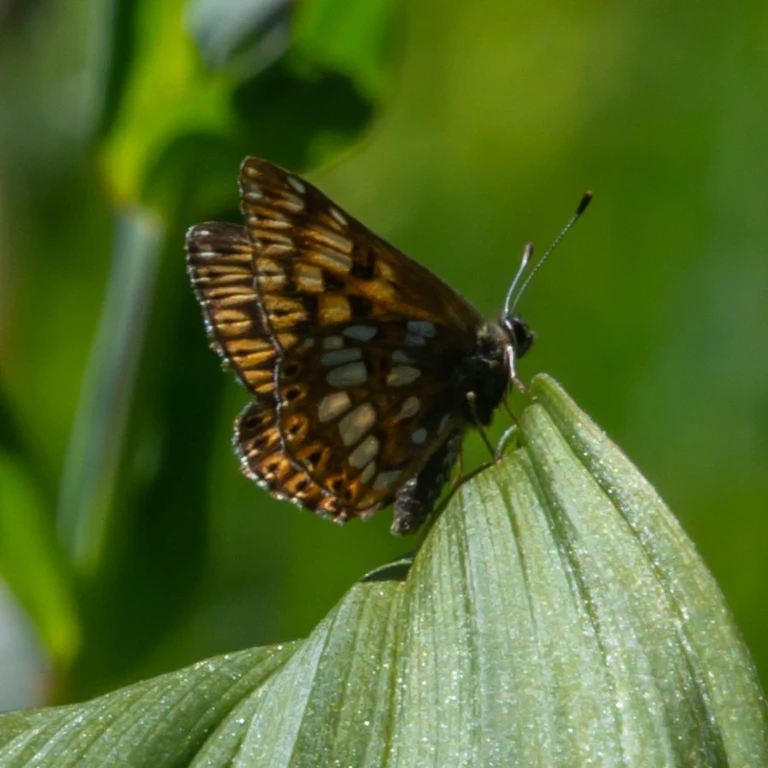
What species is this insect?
Hamearis lucina
